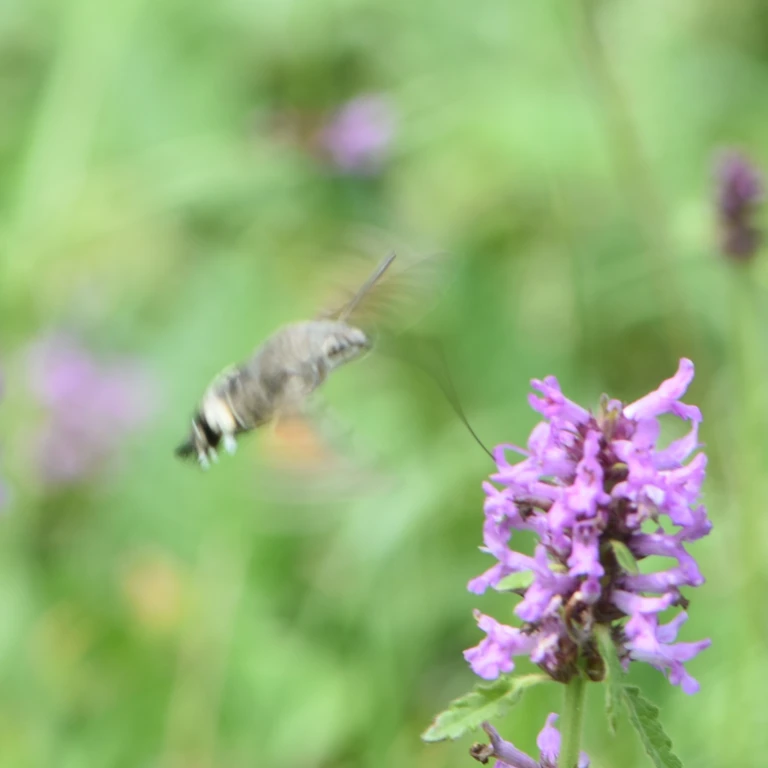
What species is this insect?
Macroglossum stellatarum
